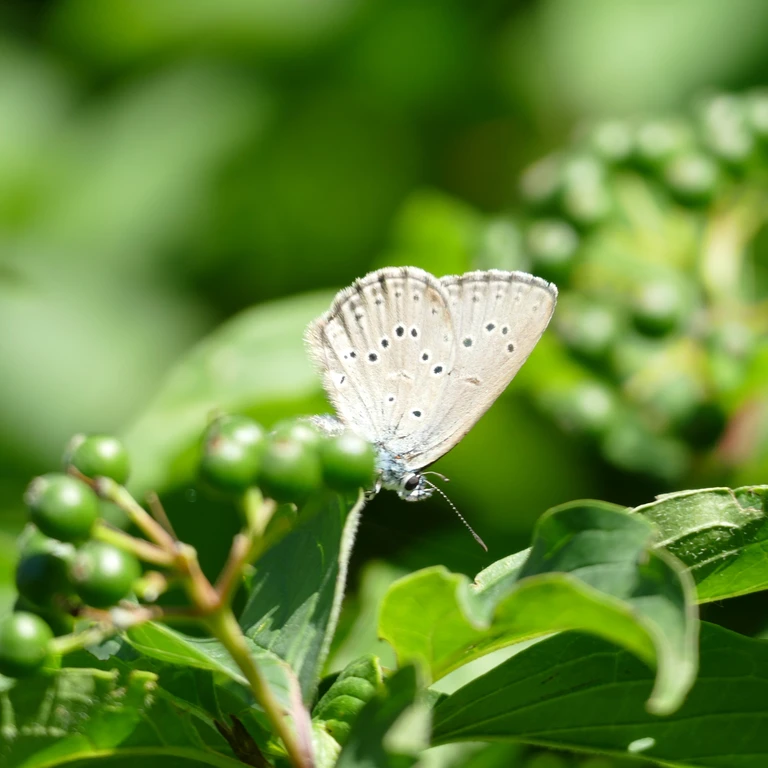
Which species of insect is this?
Phengaris alcon/rebeli
